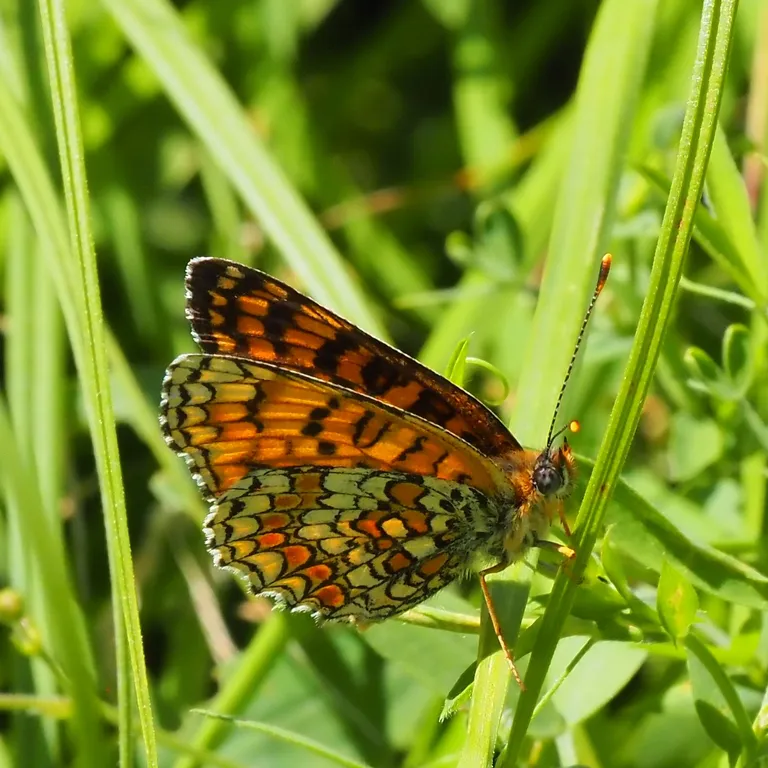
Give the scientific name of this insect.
Melitaea phoebe
